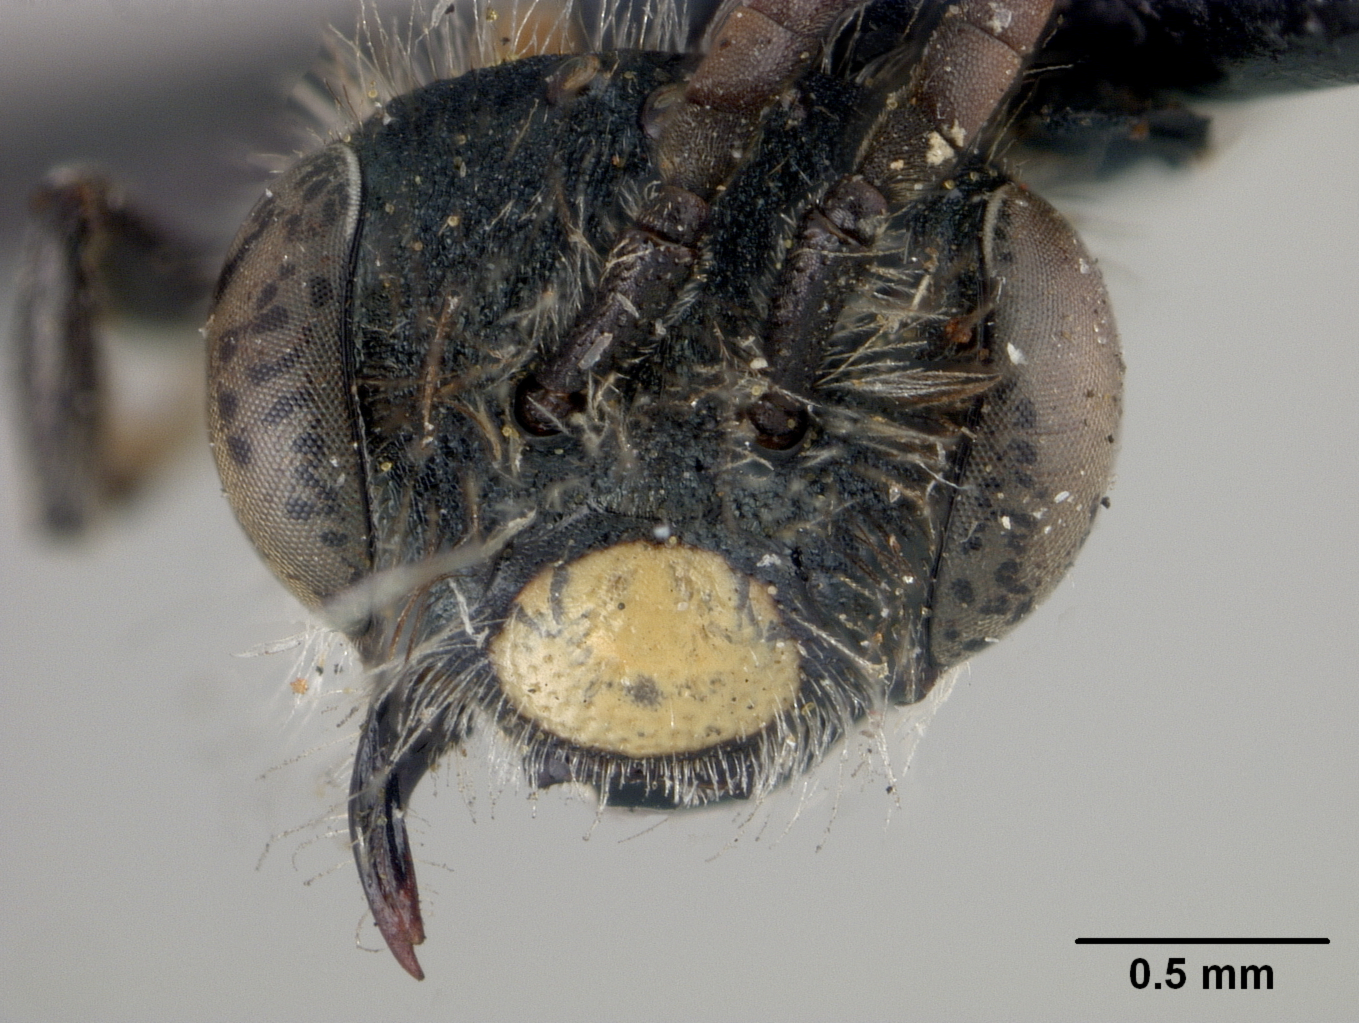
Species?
Andrena radialis
